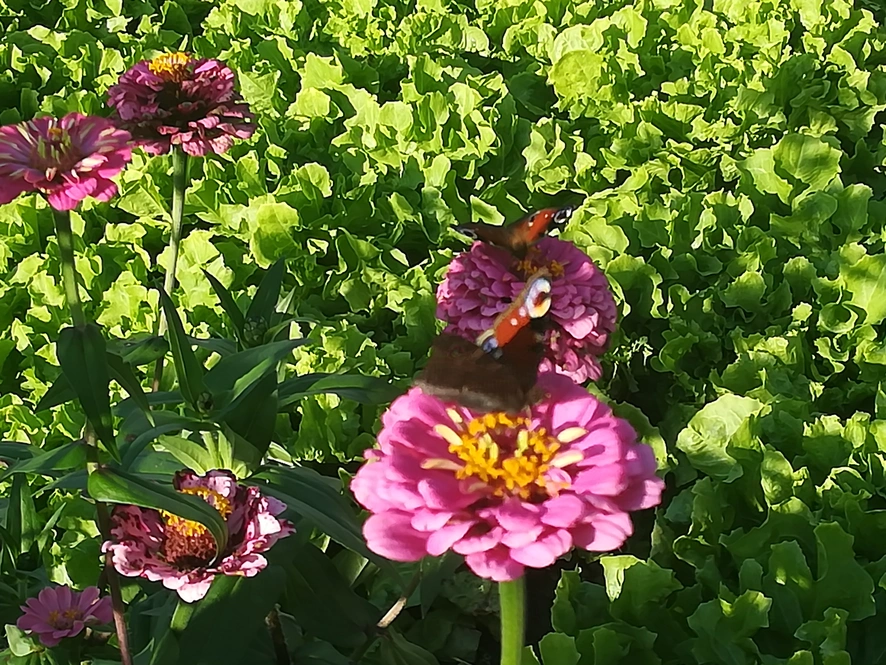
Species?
Aglais io
